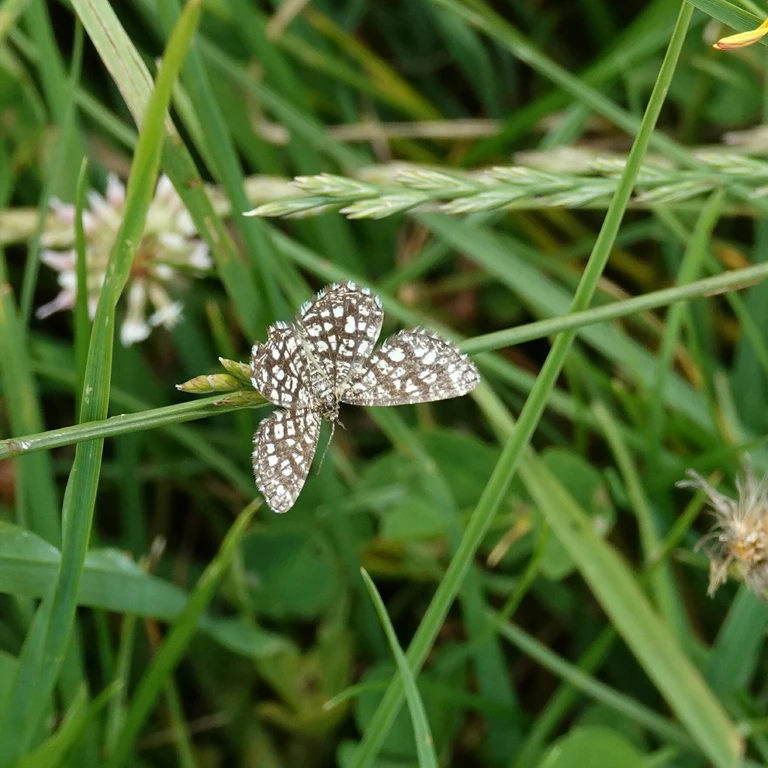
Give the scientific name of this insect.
Chiasmia clathrata
